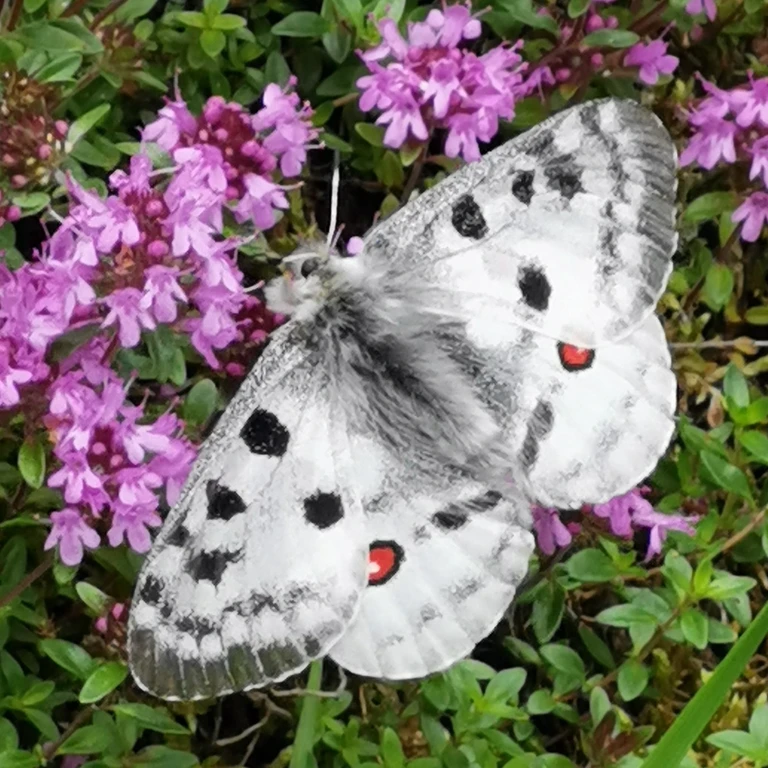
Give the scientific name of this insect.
Parnassius apollo
